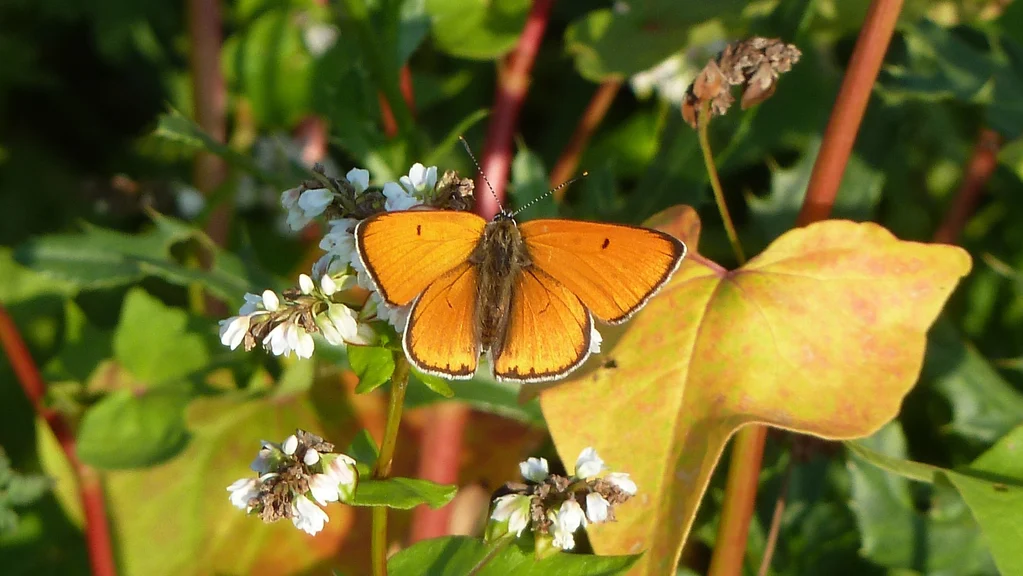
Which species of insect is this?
Lycaena dispar
